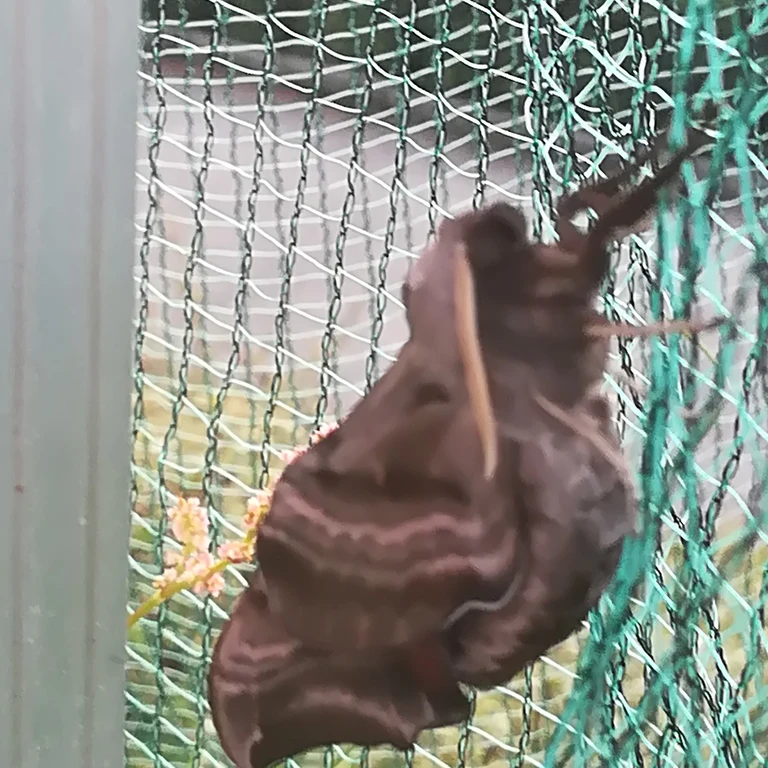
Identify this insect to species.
Smerinthus ocellata
